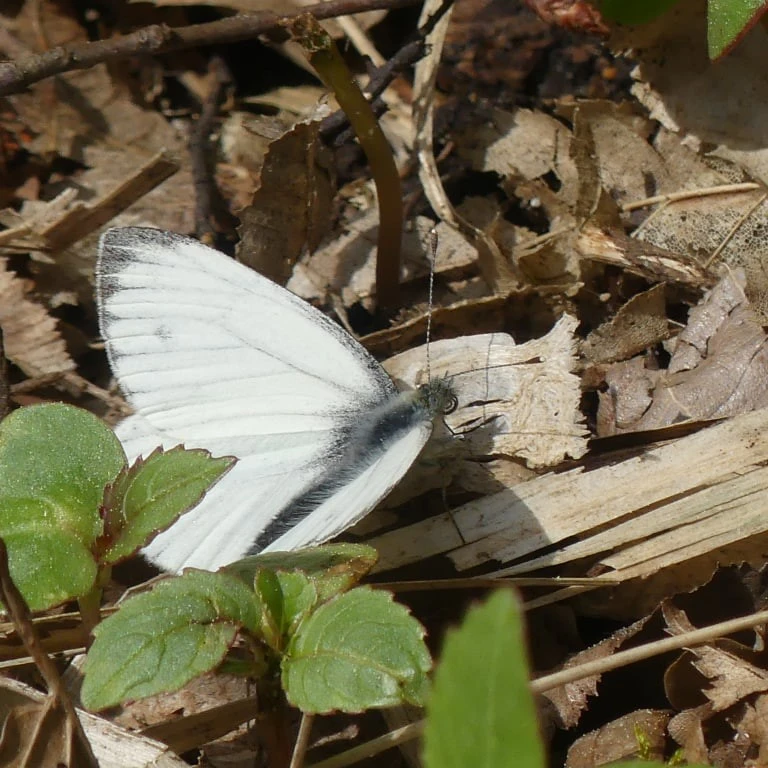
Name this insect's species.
Pieris napi
